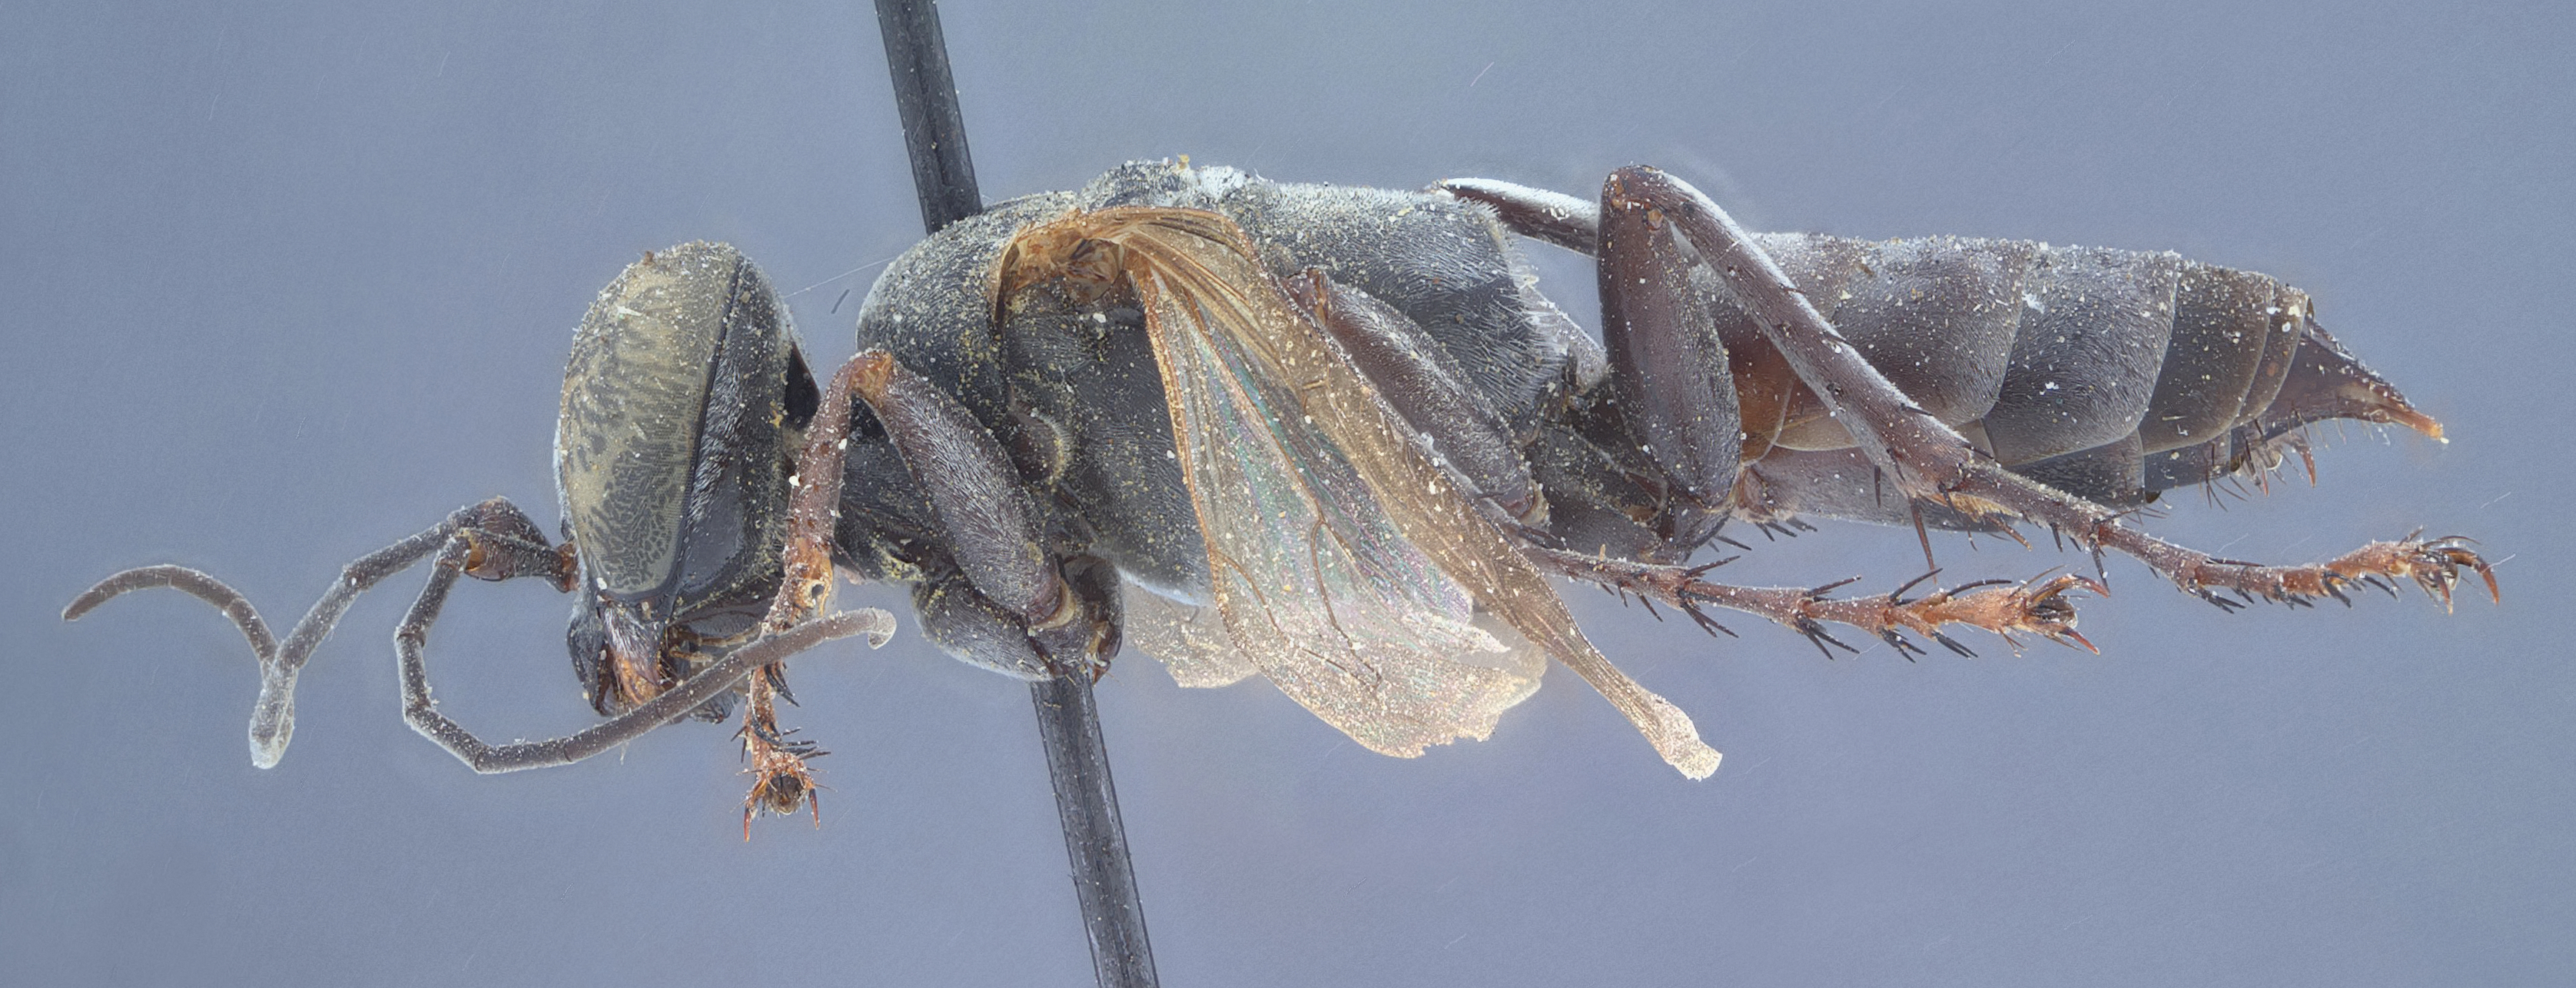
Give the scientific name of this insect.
Tachysphex chephren
